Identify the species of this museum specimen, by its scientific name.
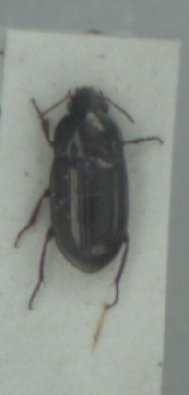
Amara tibialis
